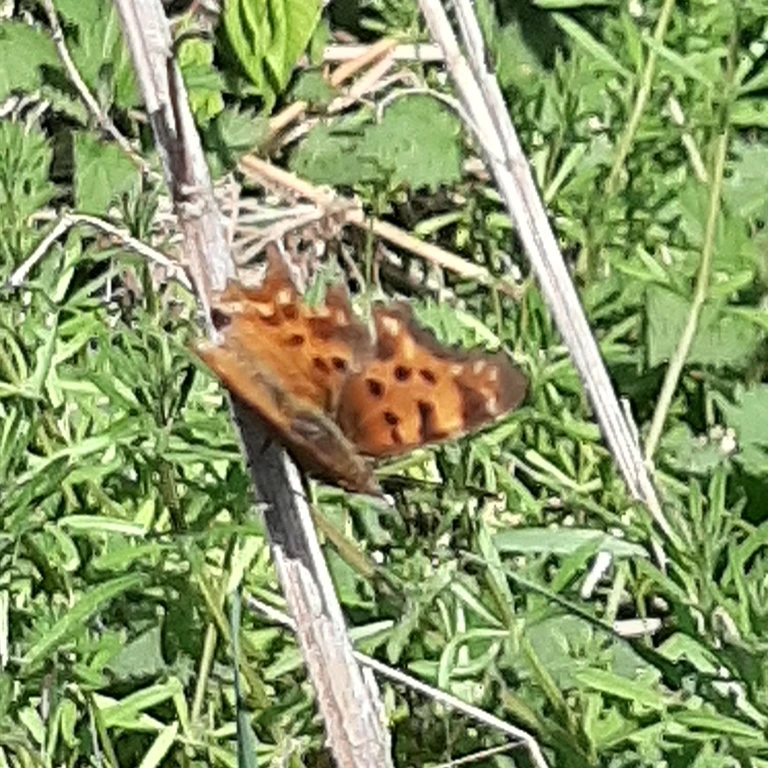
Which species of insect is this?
Polygonia c-album
